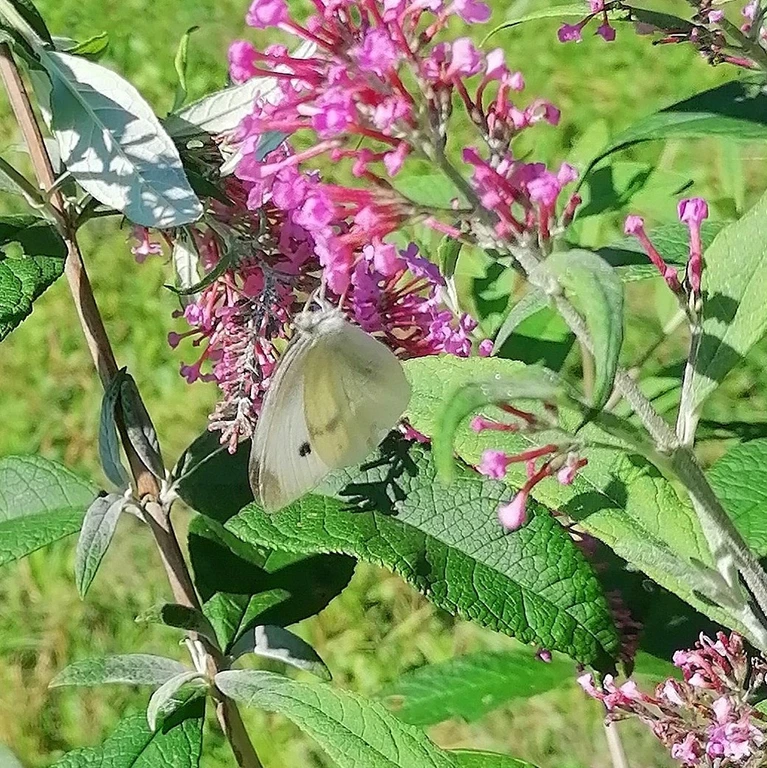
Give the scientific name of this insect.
Pieris rapae
